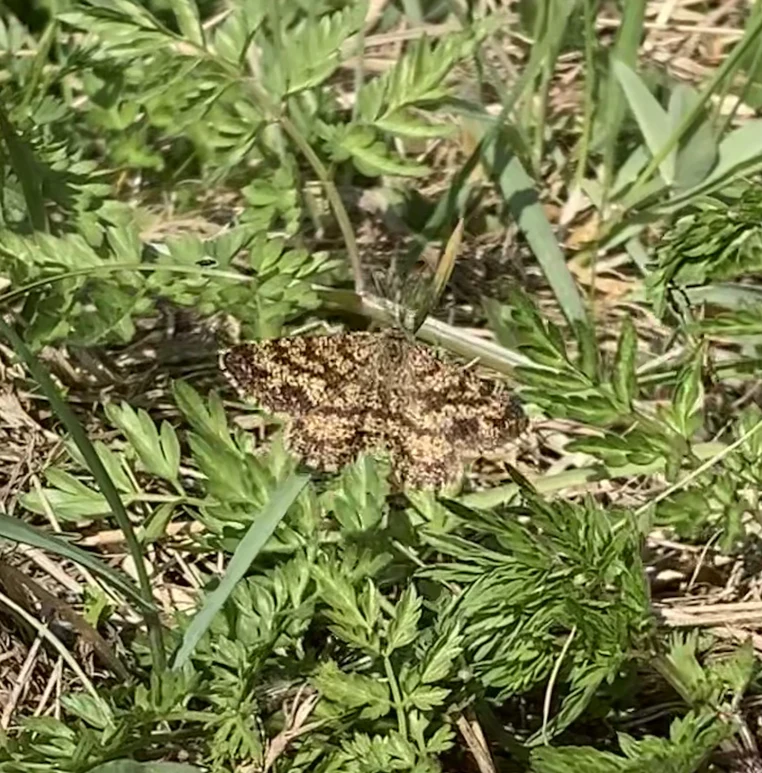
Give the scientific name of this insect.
Ematurga atomaria
